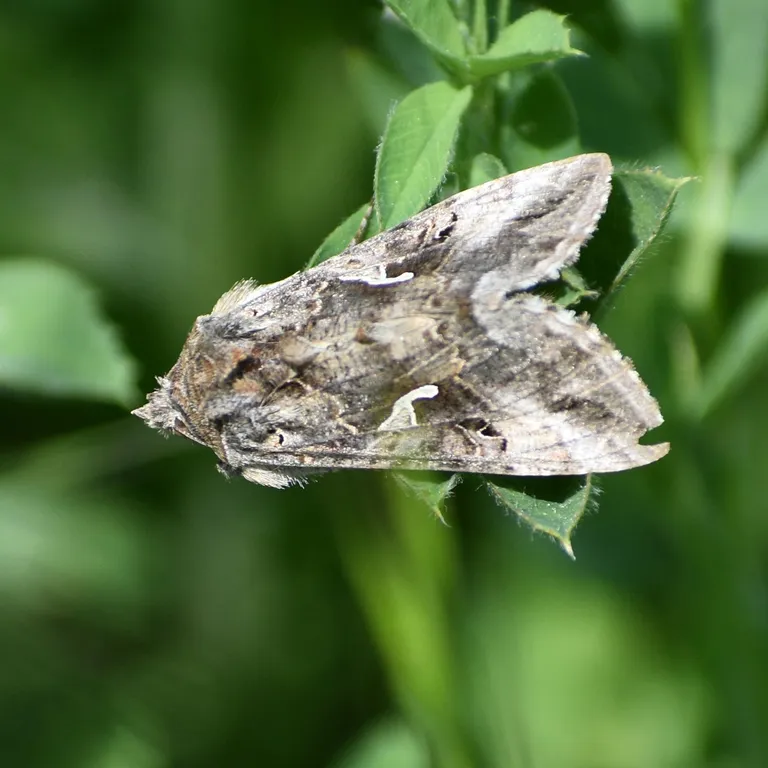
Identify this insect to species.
Autographa gamma
